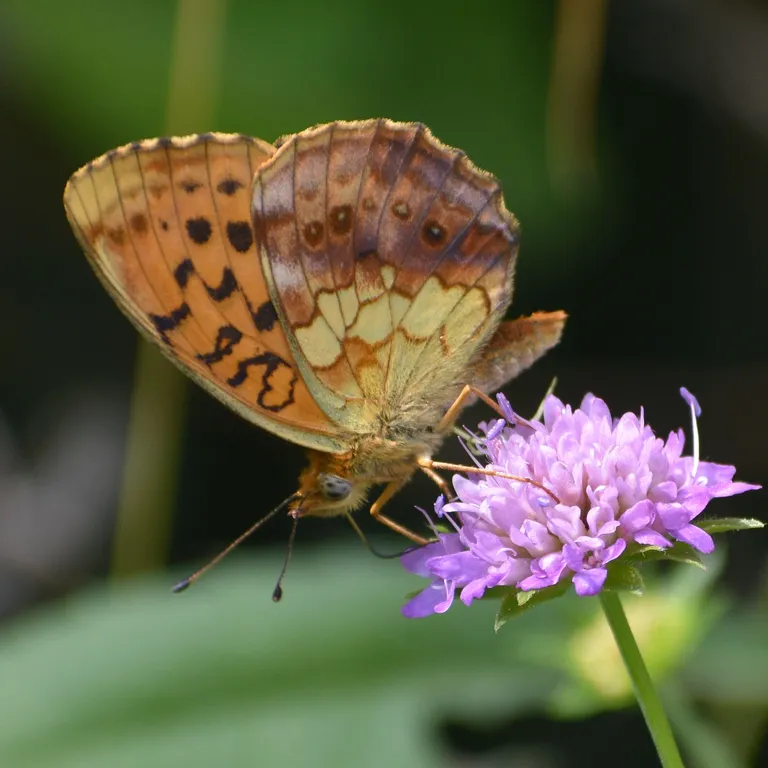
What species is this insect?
Brenthis daphne
